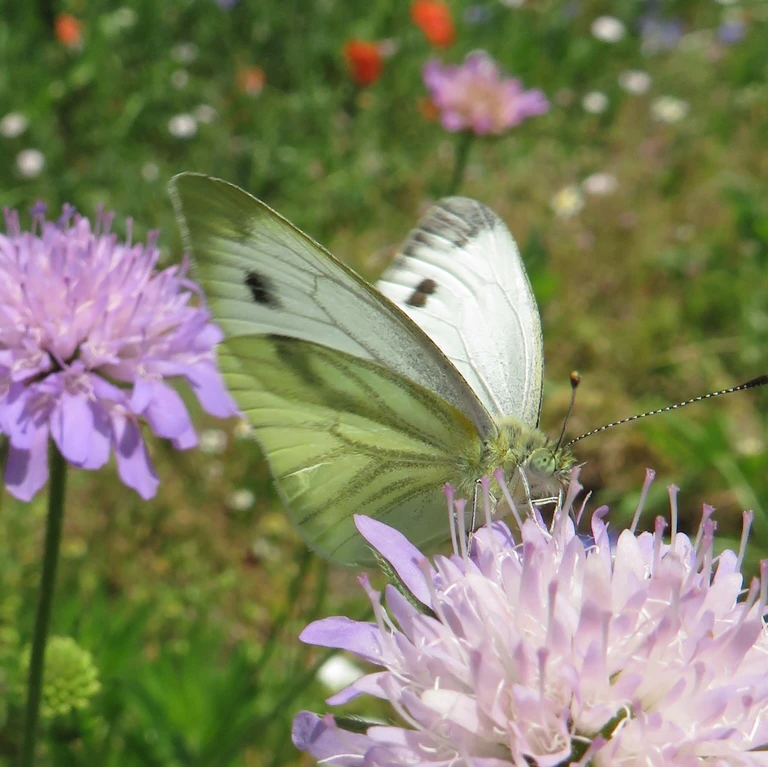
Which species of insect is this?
Pieris napi
